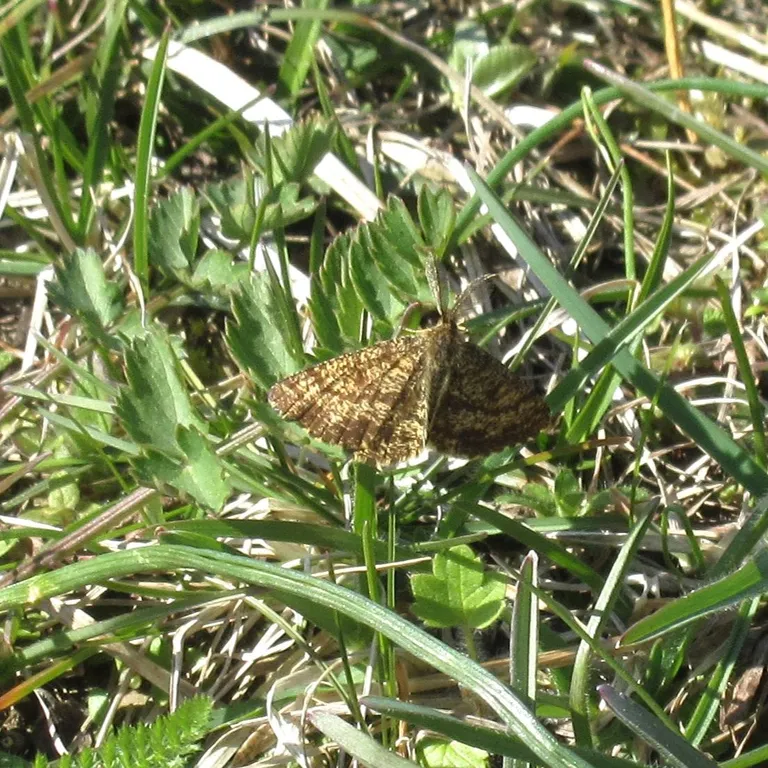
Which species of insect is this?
Ematurga atomaria
